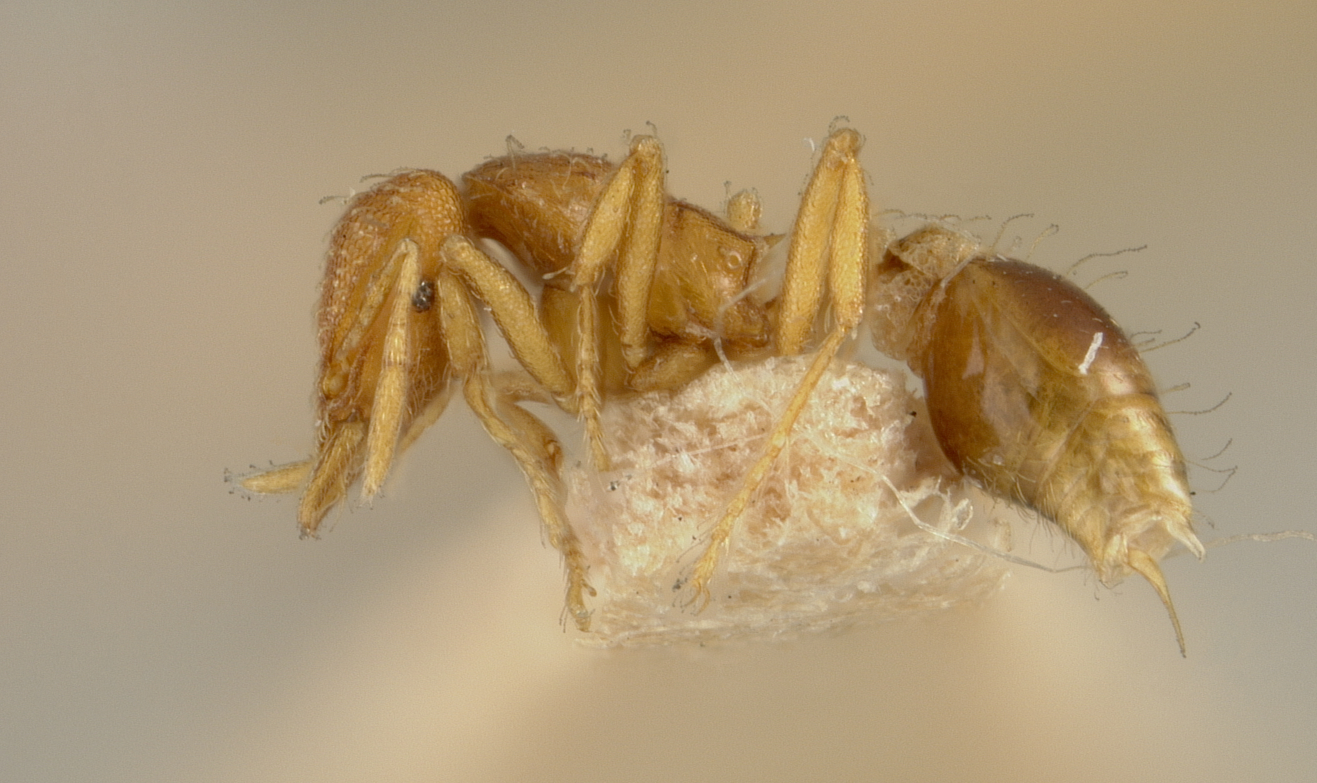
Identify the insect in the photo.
Strumigenys alberti
